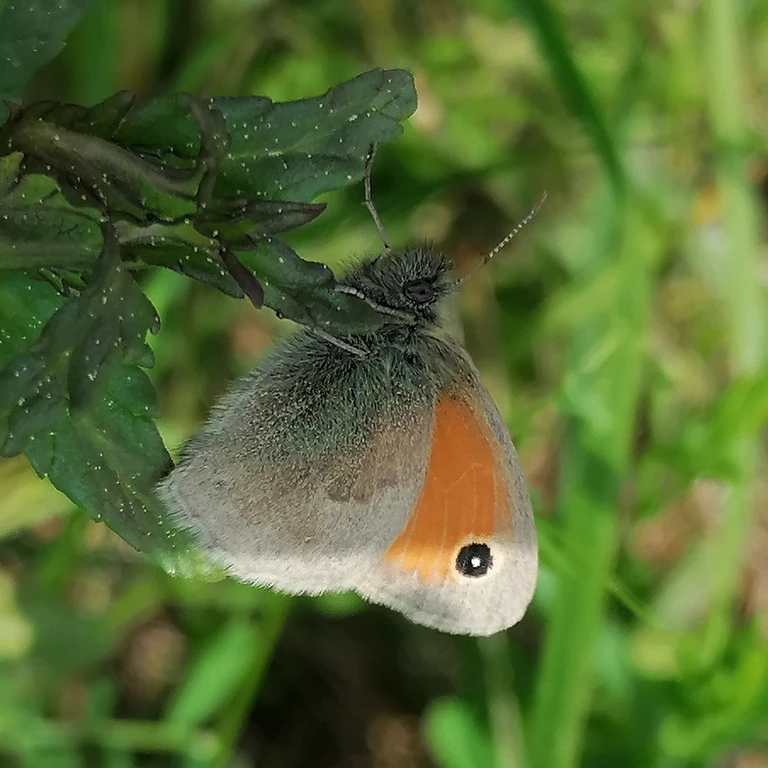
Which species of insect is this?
Coenonympha pamphilus
